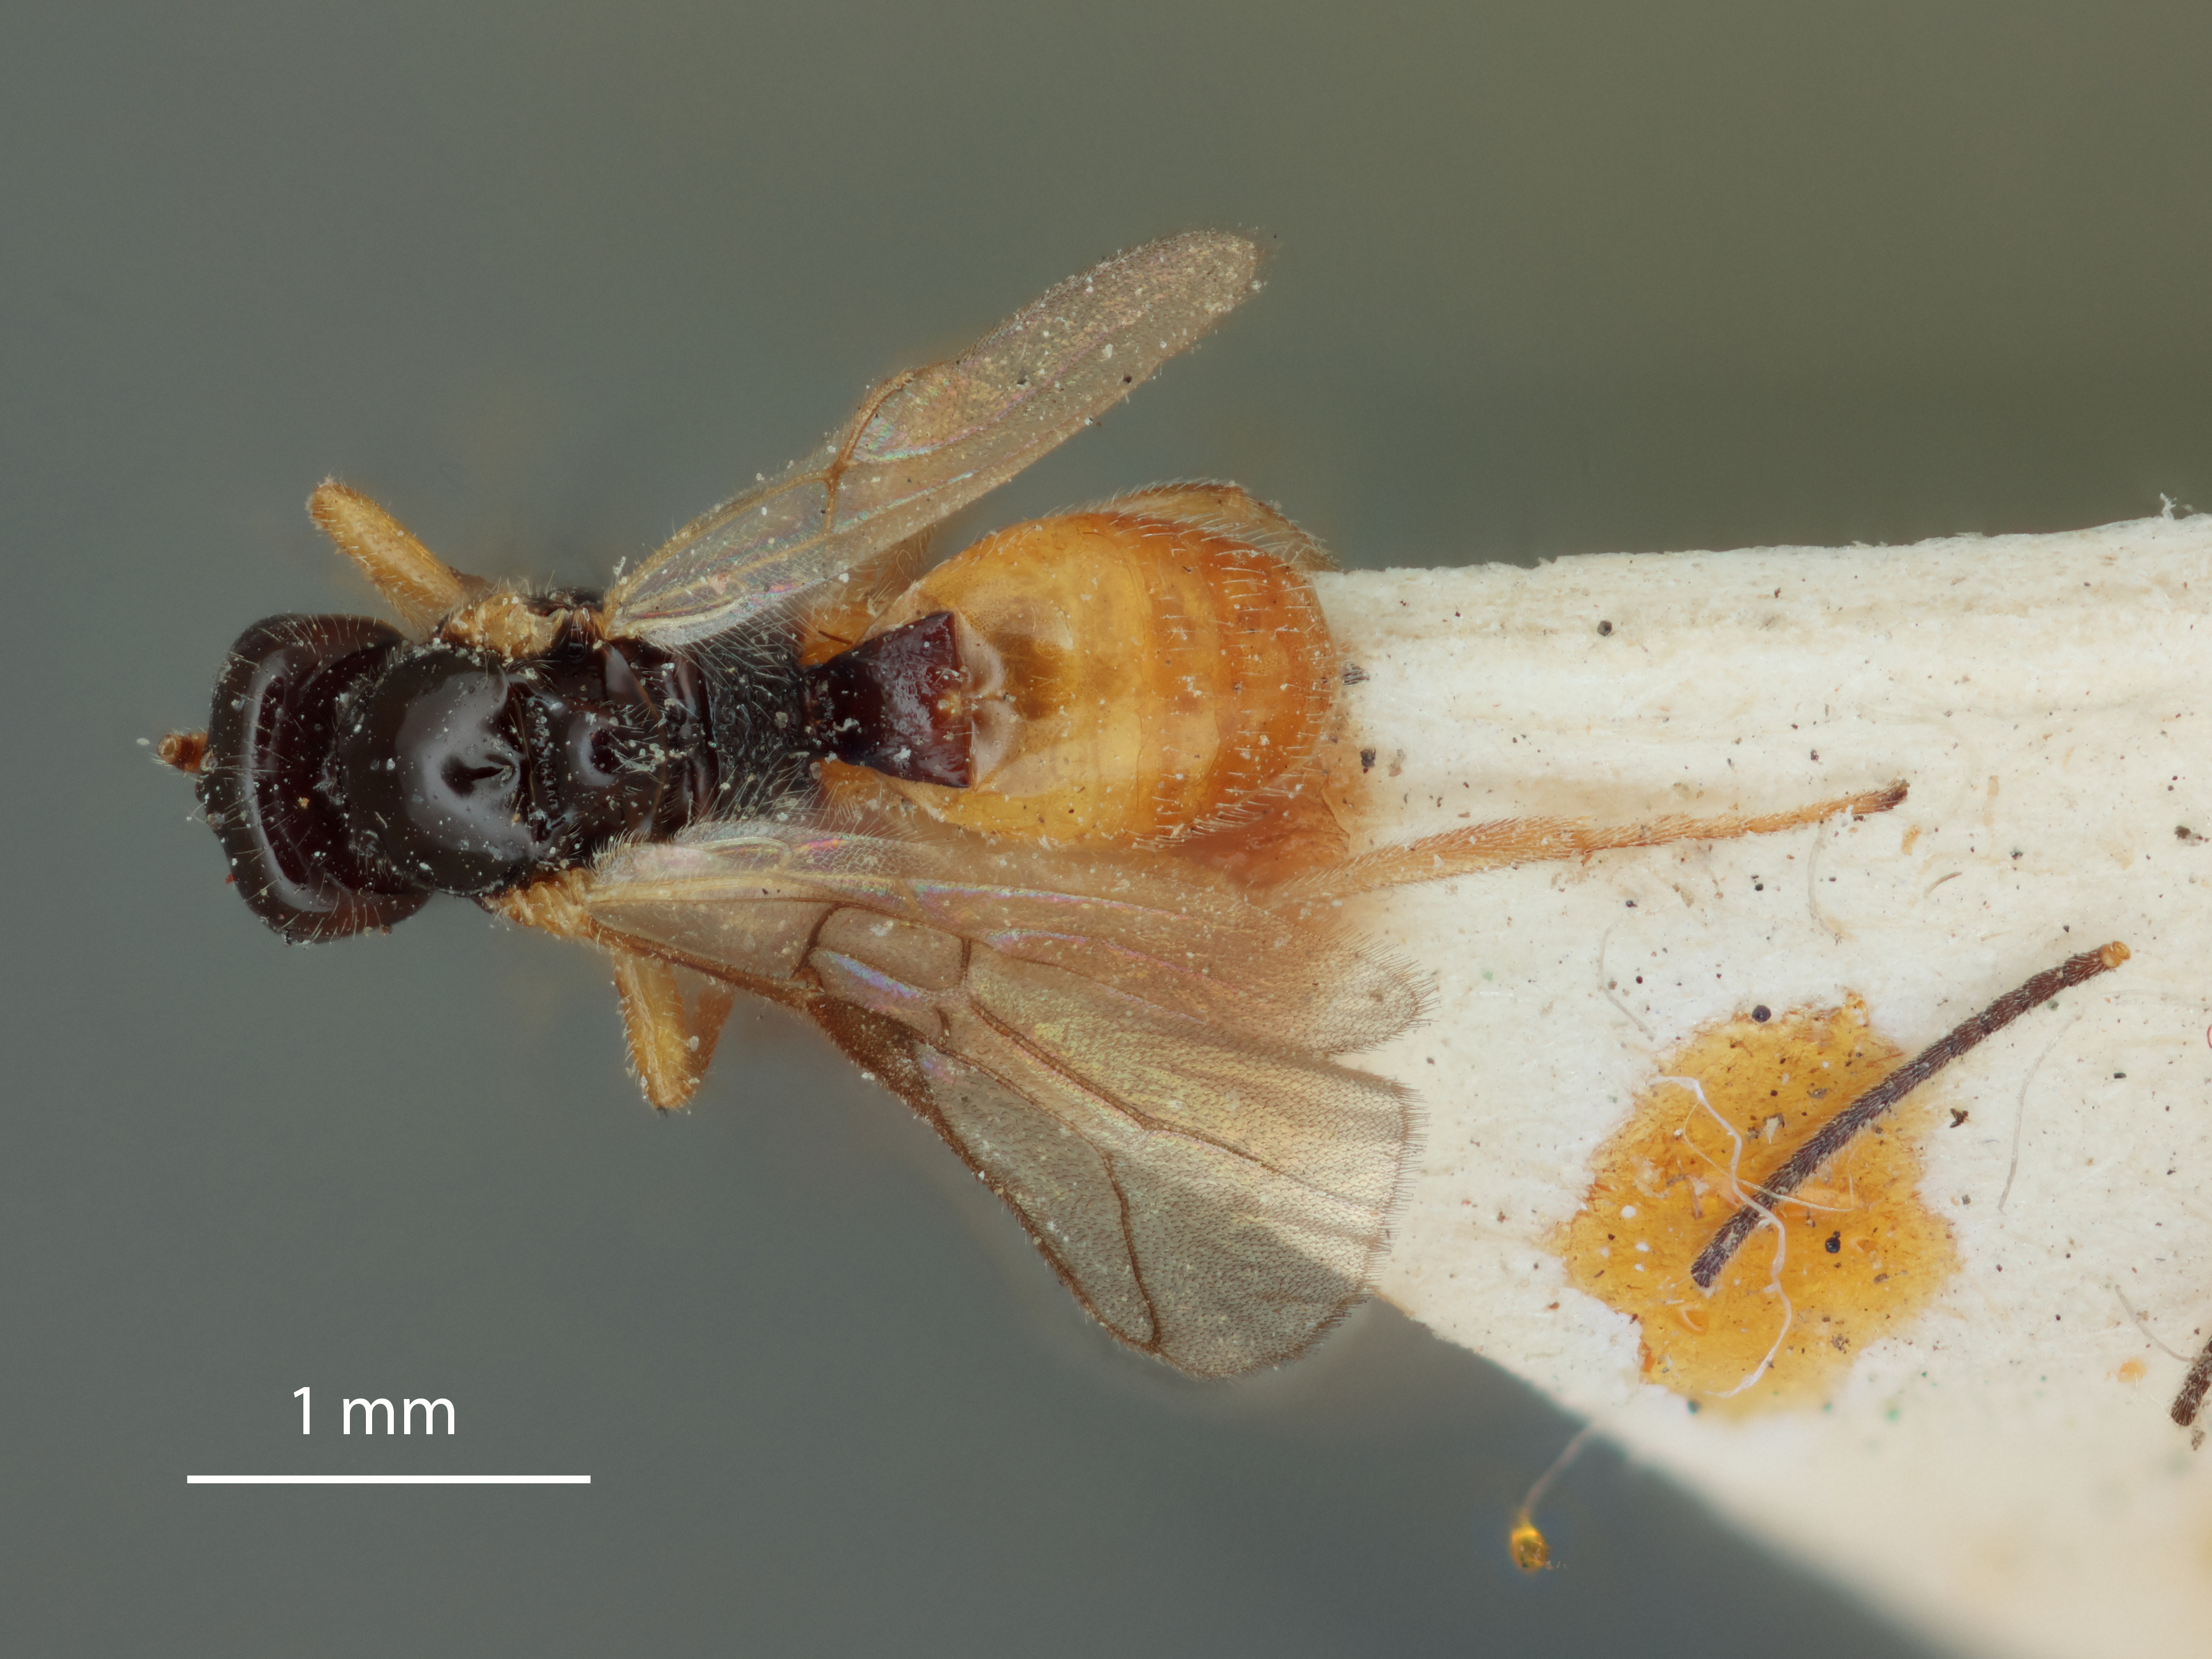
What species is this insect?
Opius foersteri
